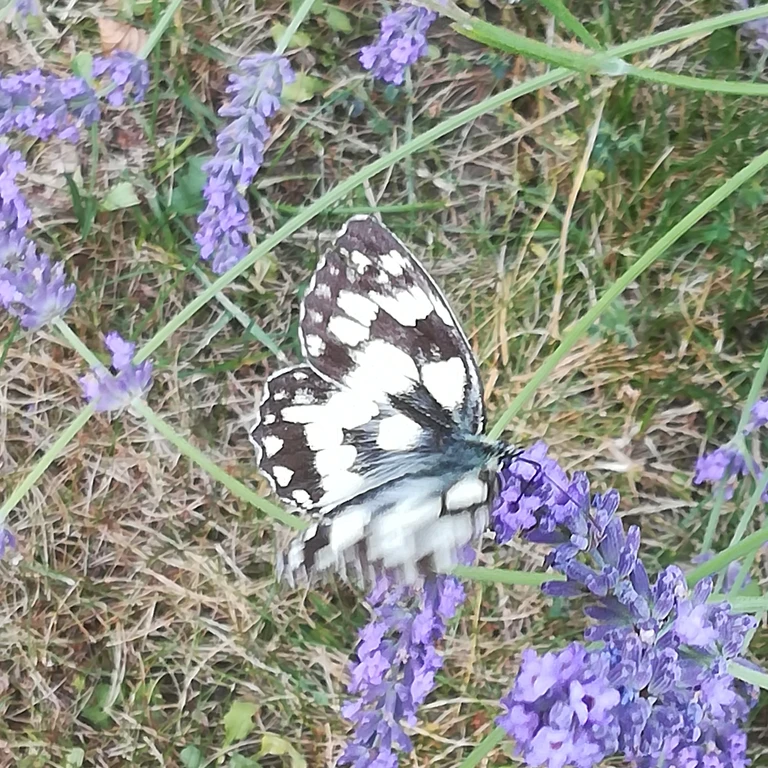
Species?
Melanargia galathea
